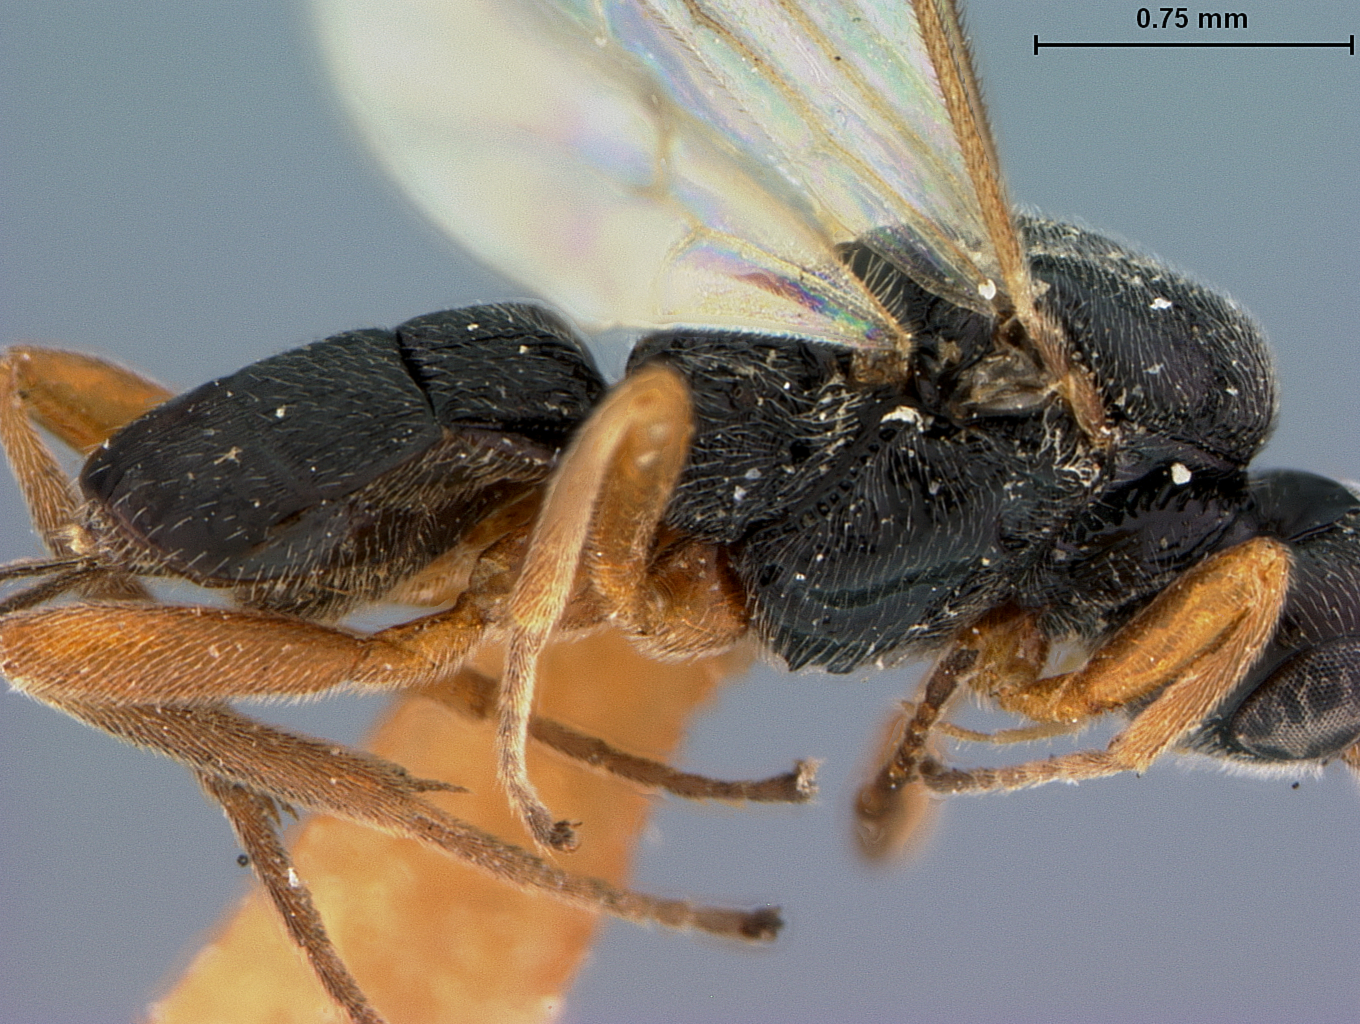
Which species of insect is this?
Aliolus calyptoides
